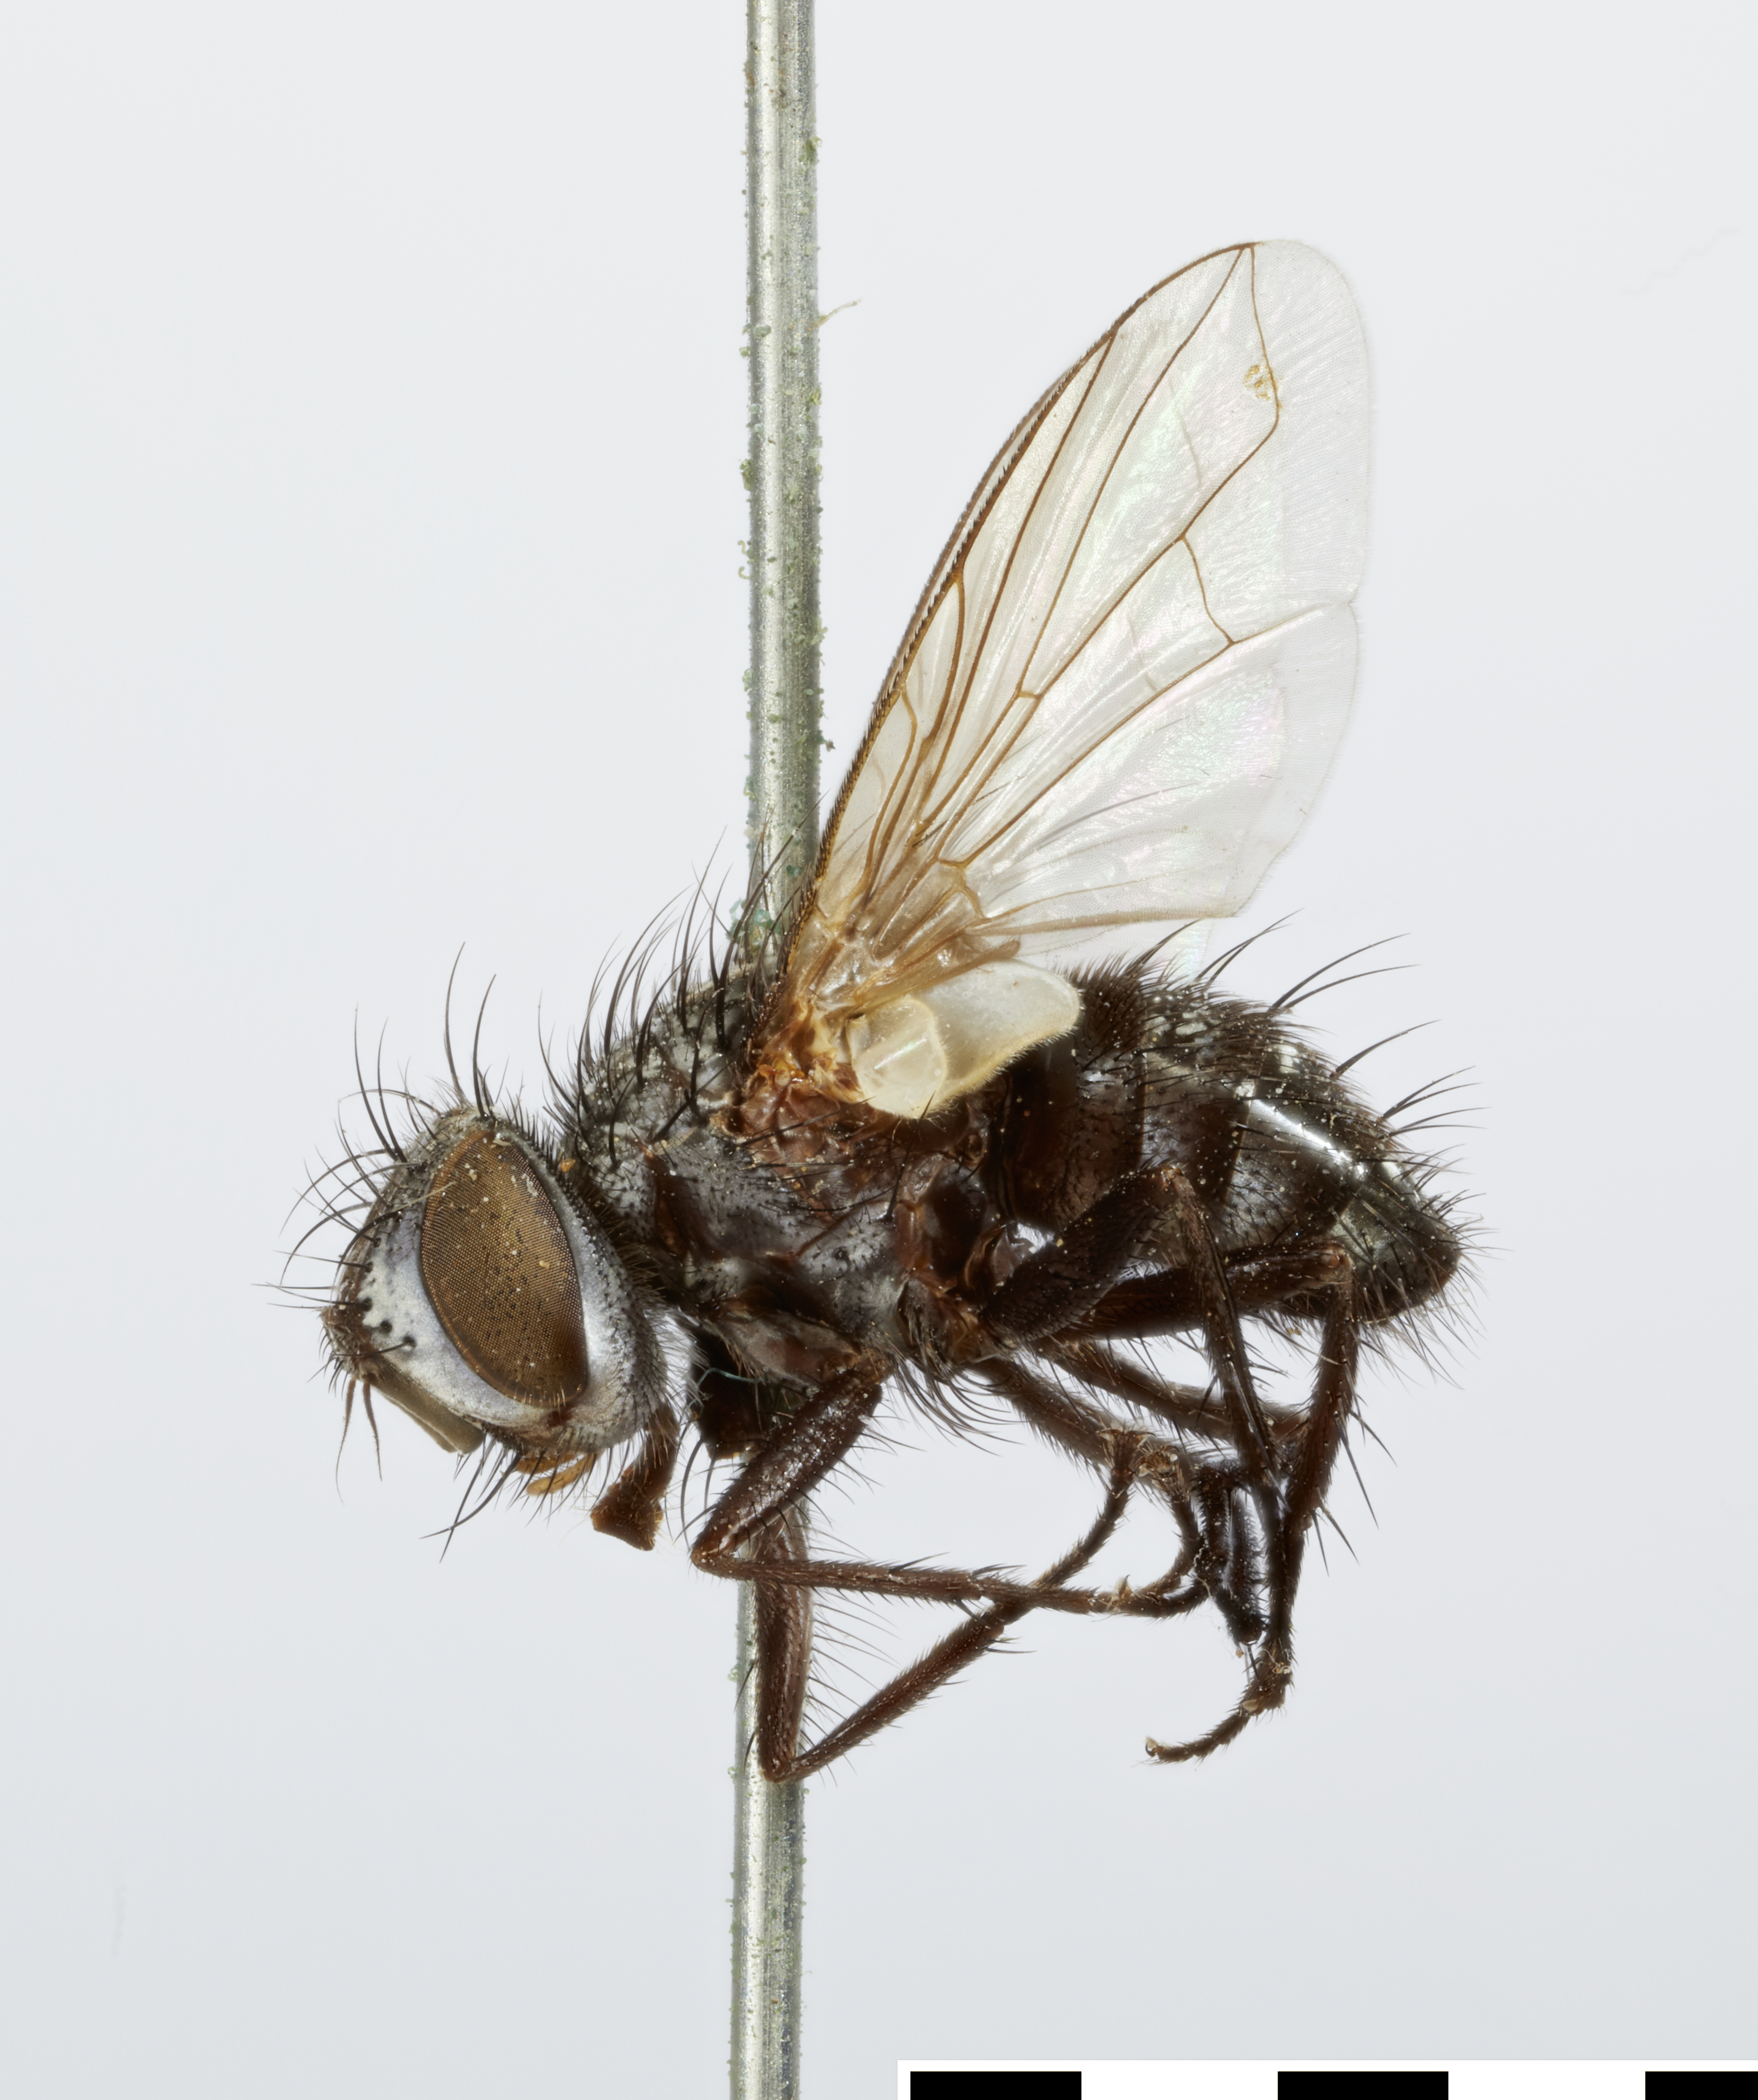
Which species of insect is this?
Apacheprospherysa orbitalis
